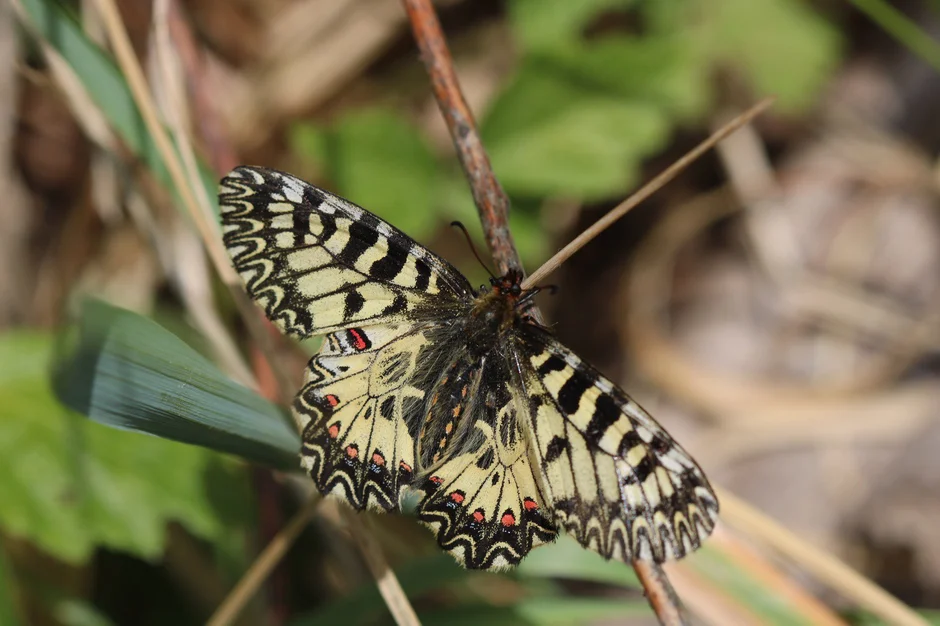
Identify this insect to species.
Zerynthia polyxena
